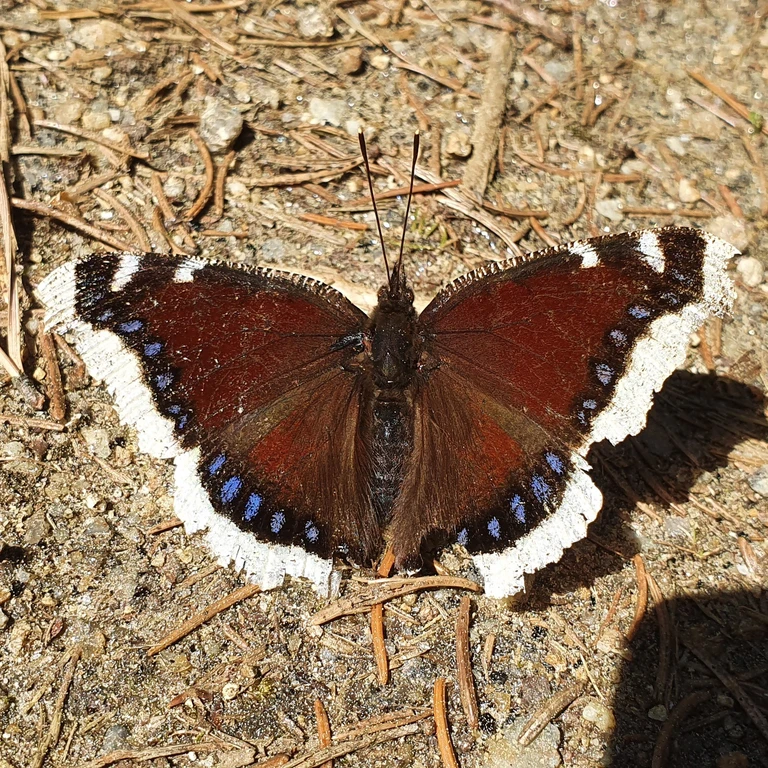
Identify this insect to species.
Nymphalis antiopa
